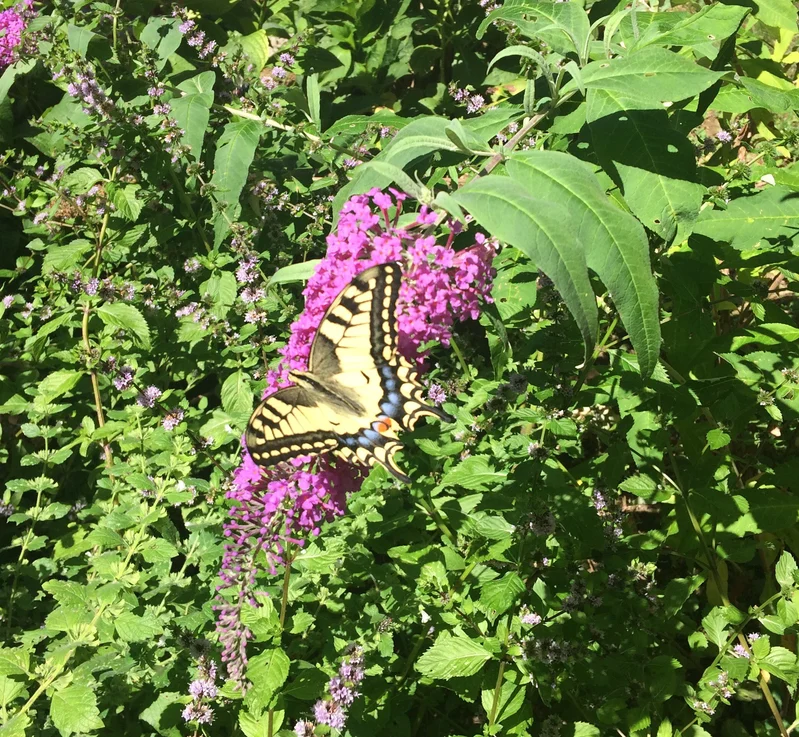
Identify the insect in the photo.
Papilio machaon
